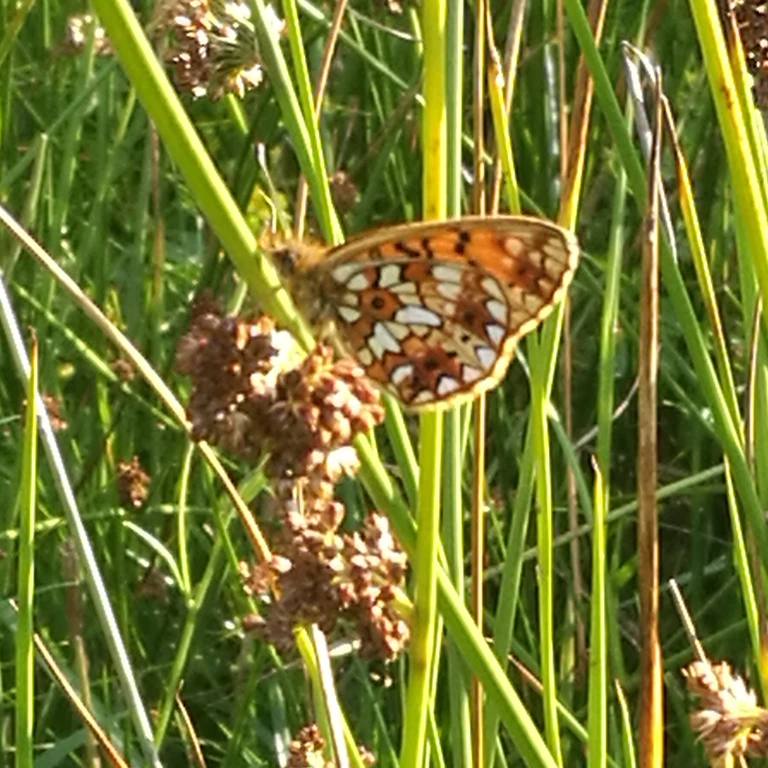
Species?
Boloria selene
